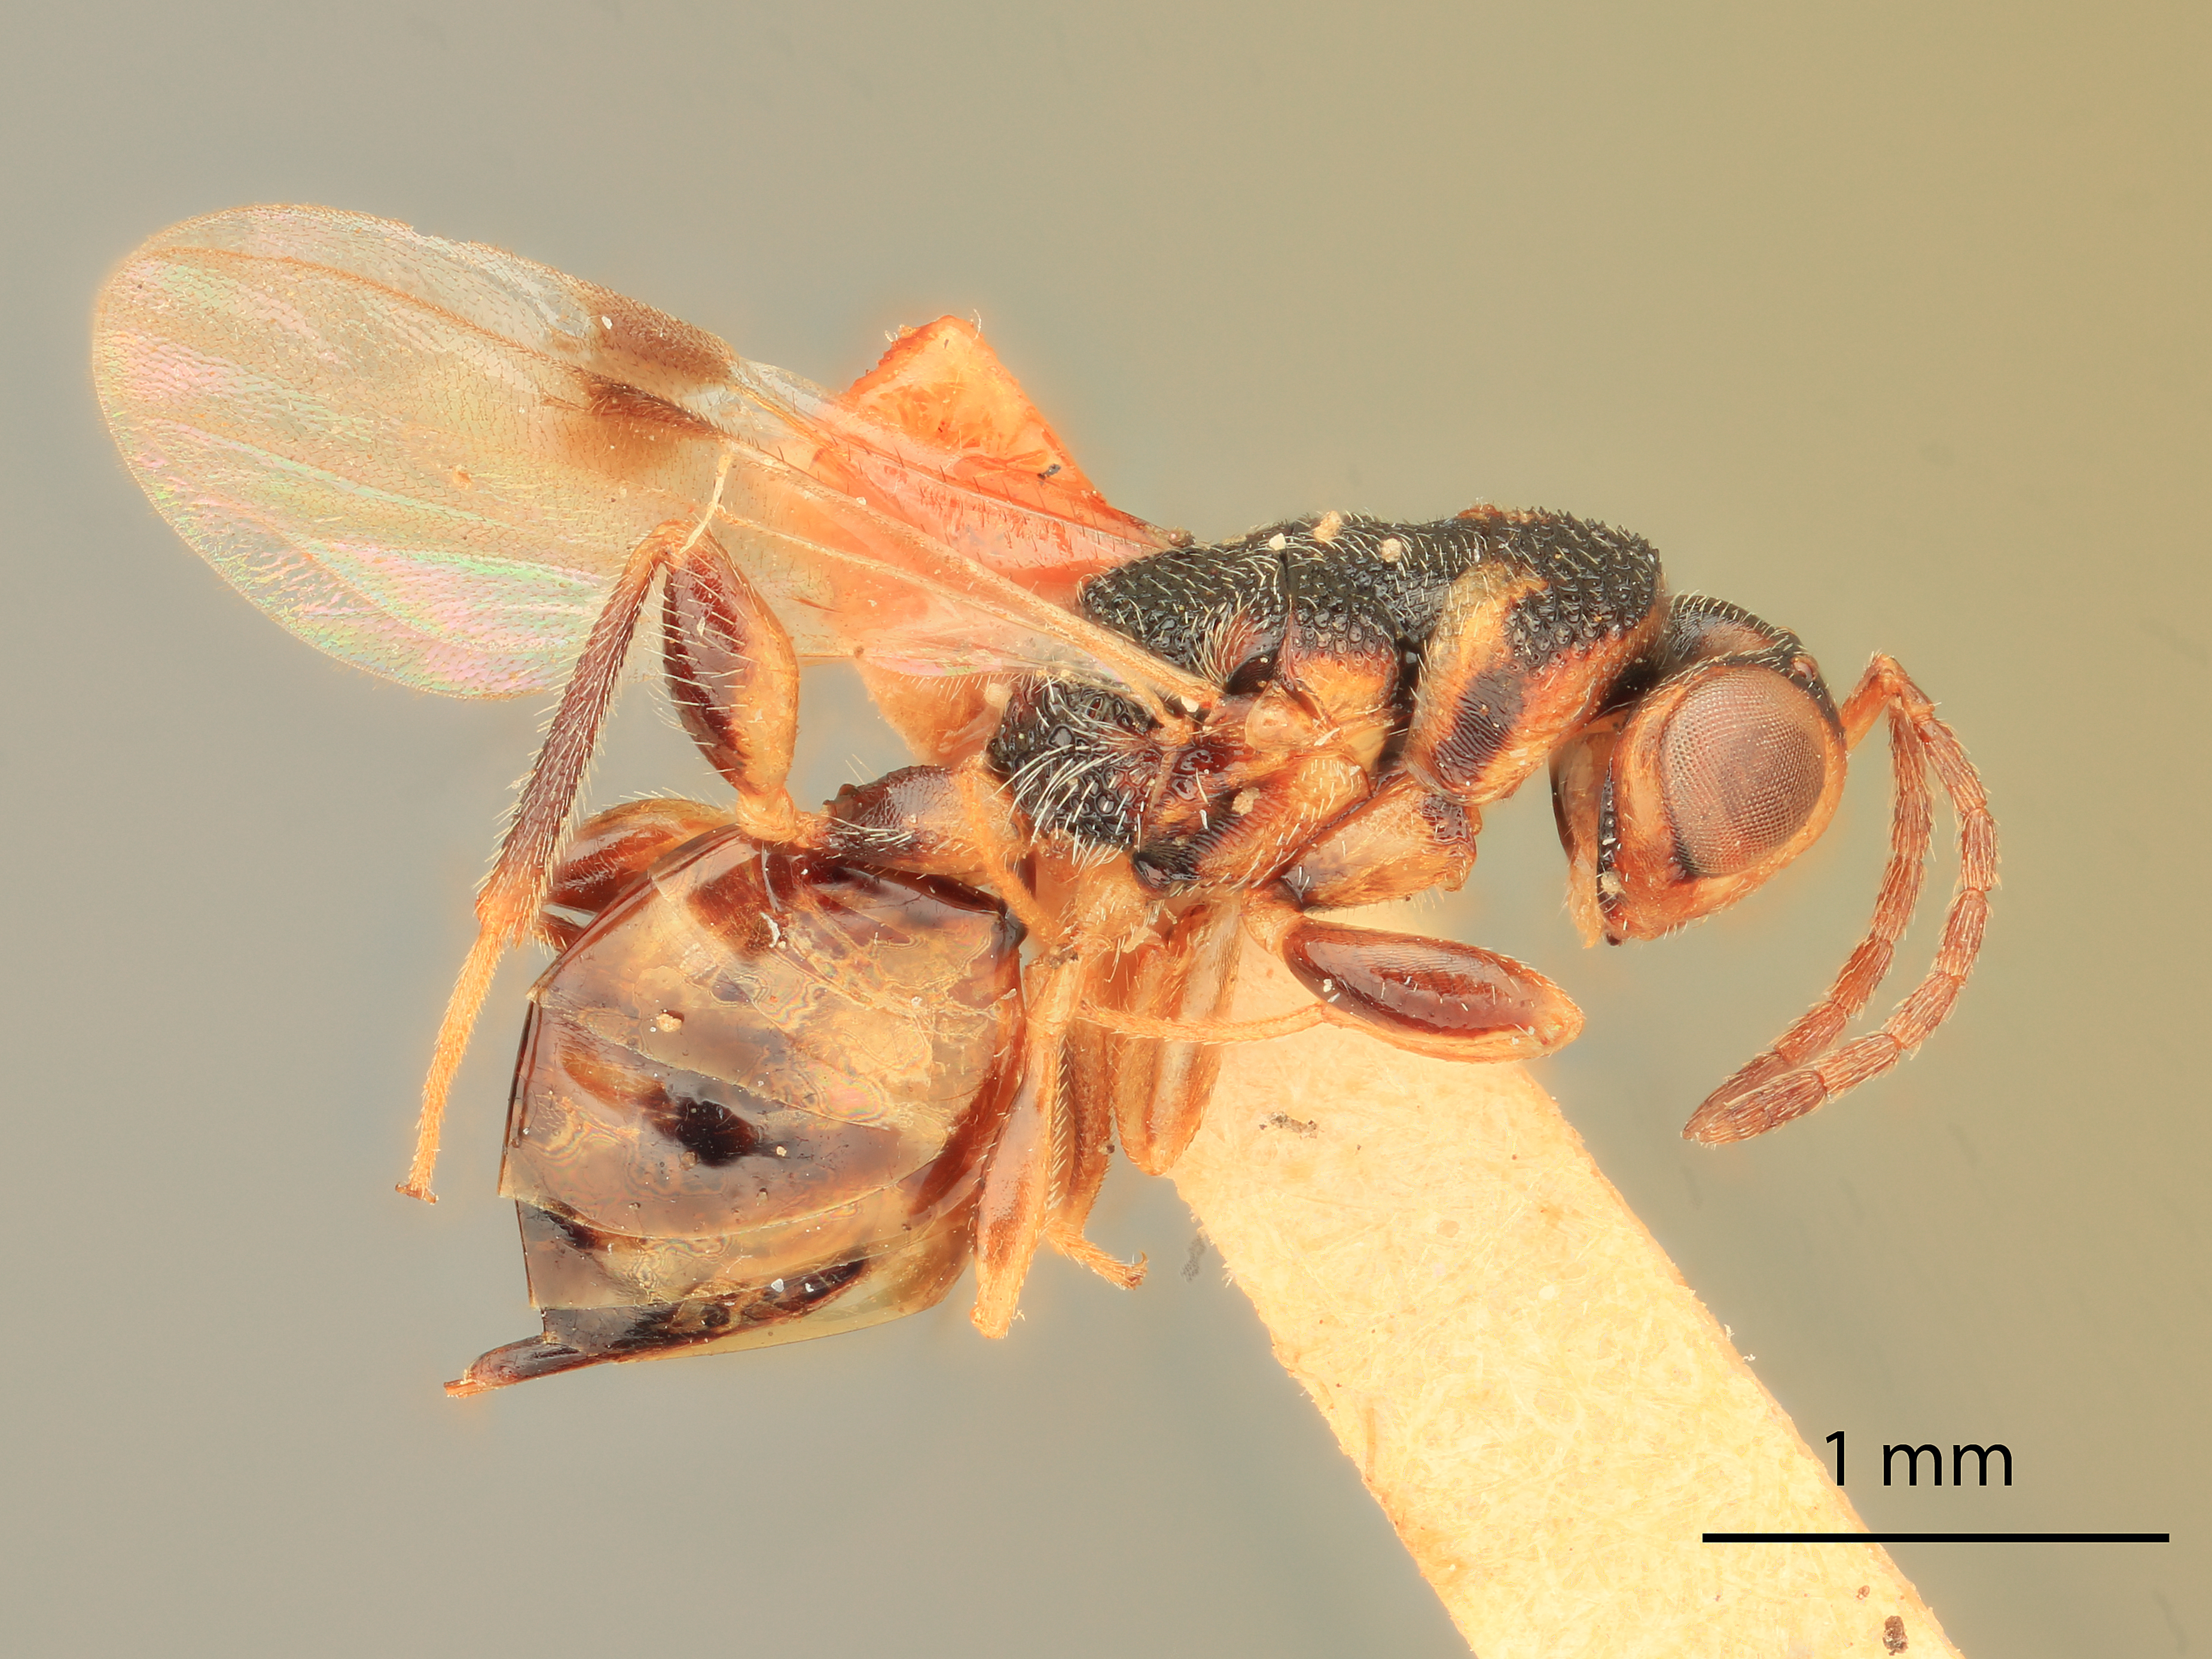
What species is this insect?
Agriotoma bakeri
